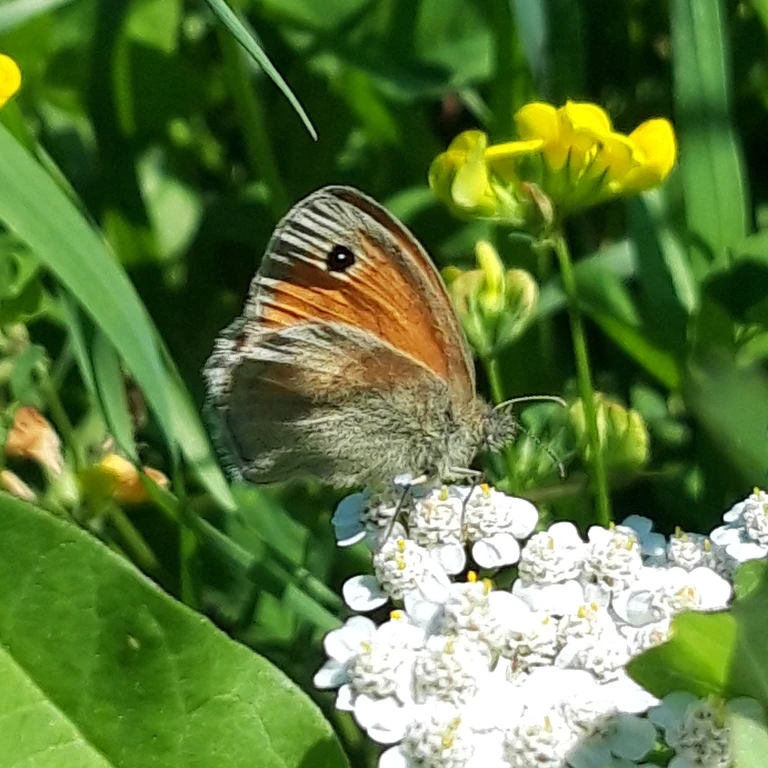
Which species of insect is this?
Coenonympha pamphilus
